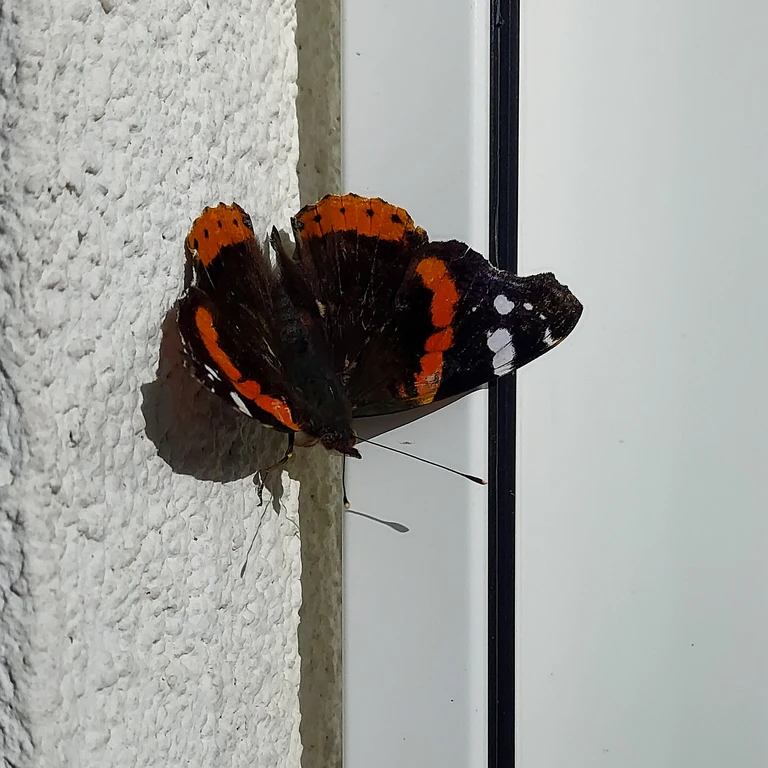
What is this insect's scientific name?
Vanessa atalanta
